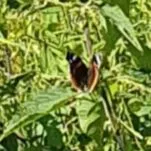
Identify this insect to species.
Vanessa atalanta
